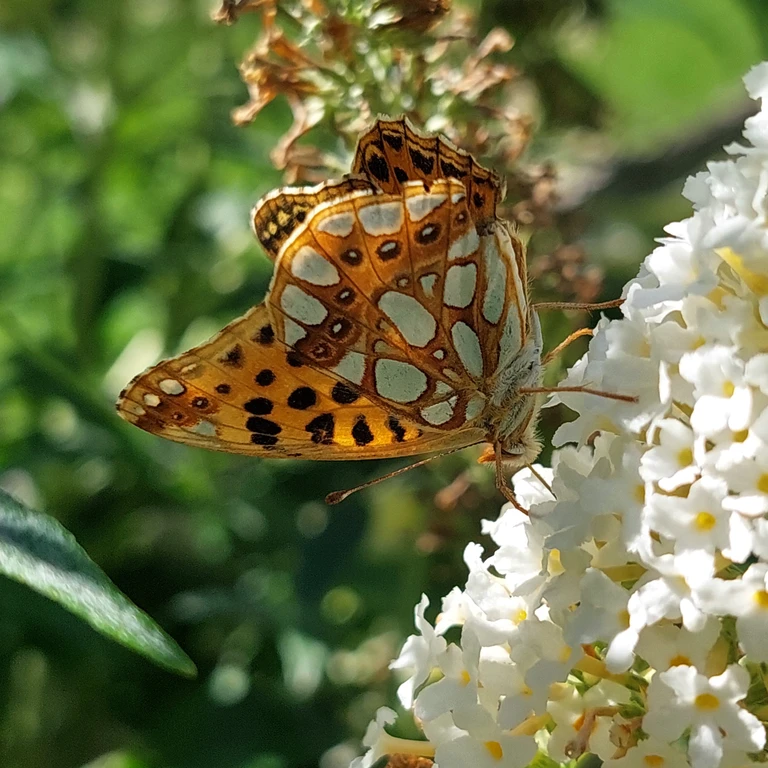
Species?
Issoria lathonia
